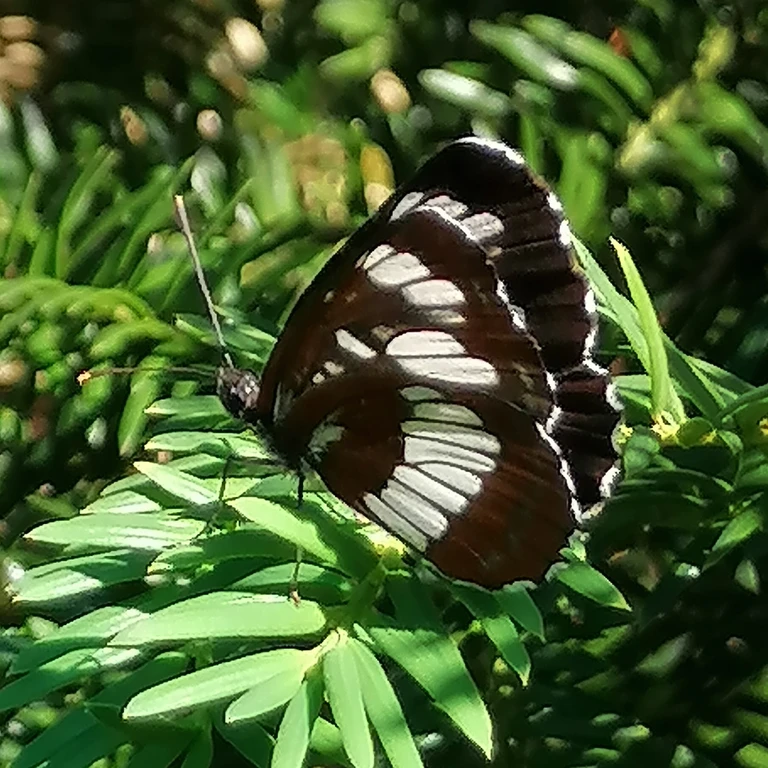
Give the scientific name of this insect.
Neptis rivularis
